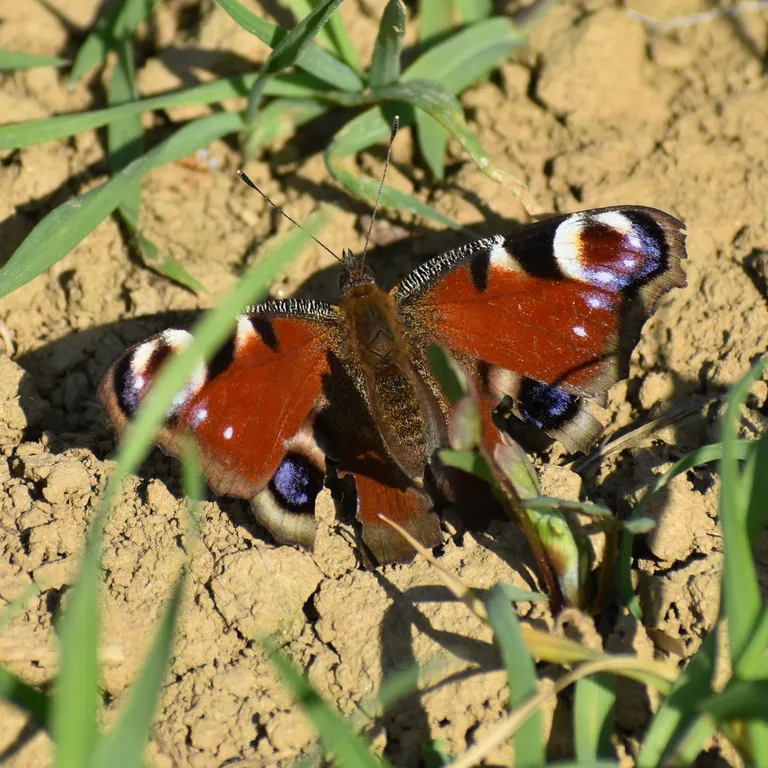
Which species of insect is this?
Aglais io
